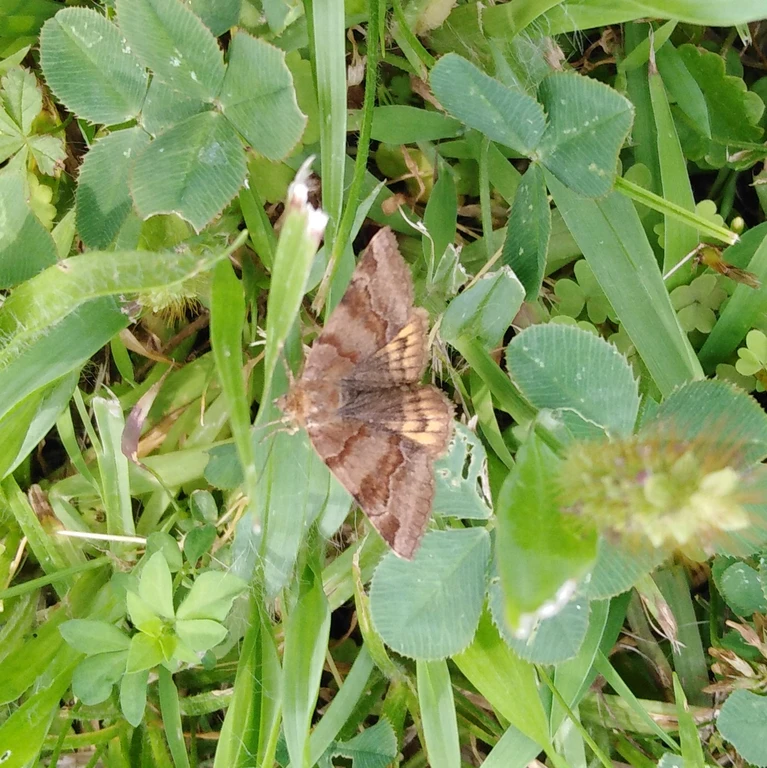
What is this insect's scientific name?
Euclidia glyphica
